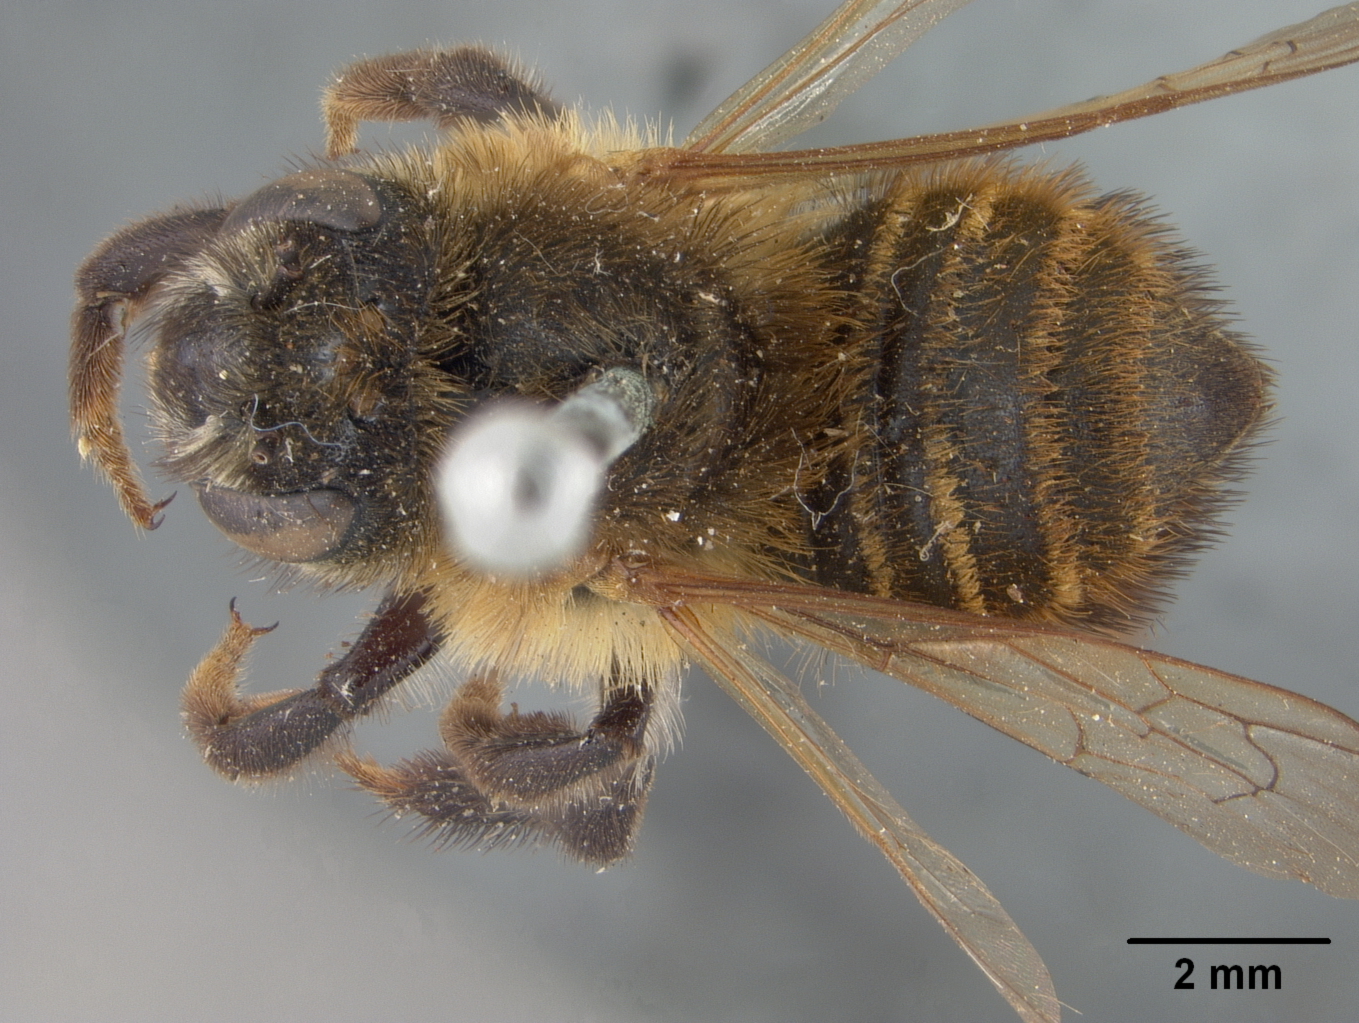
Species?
Megachile perenensis
